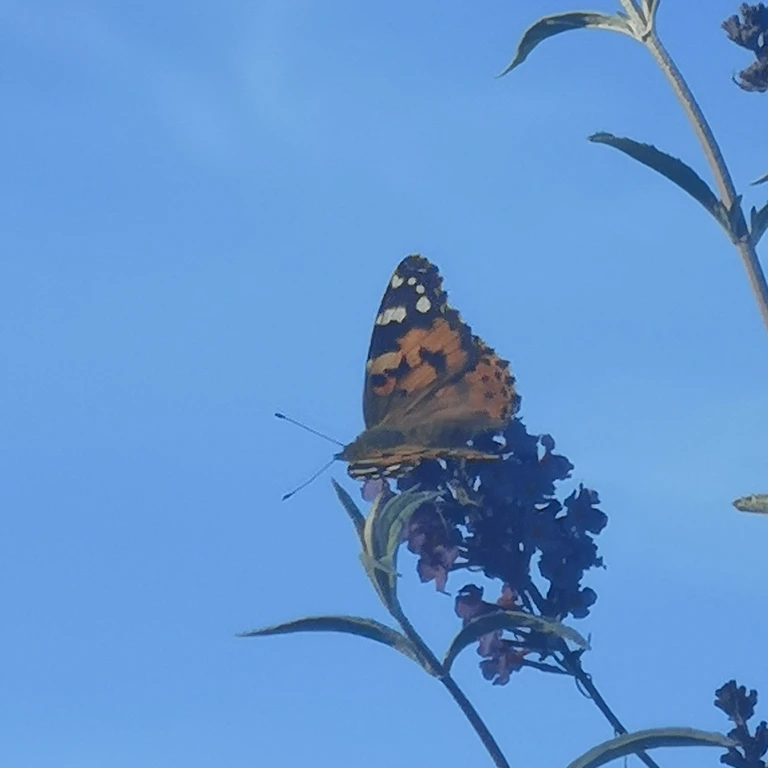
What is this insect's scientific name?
Vanessa cardui
